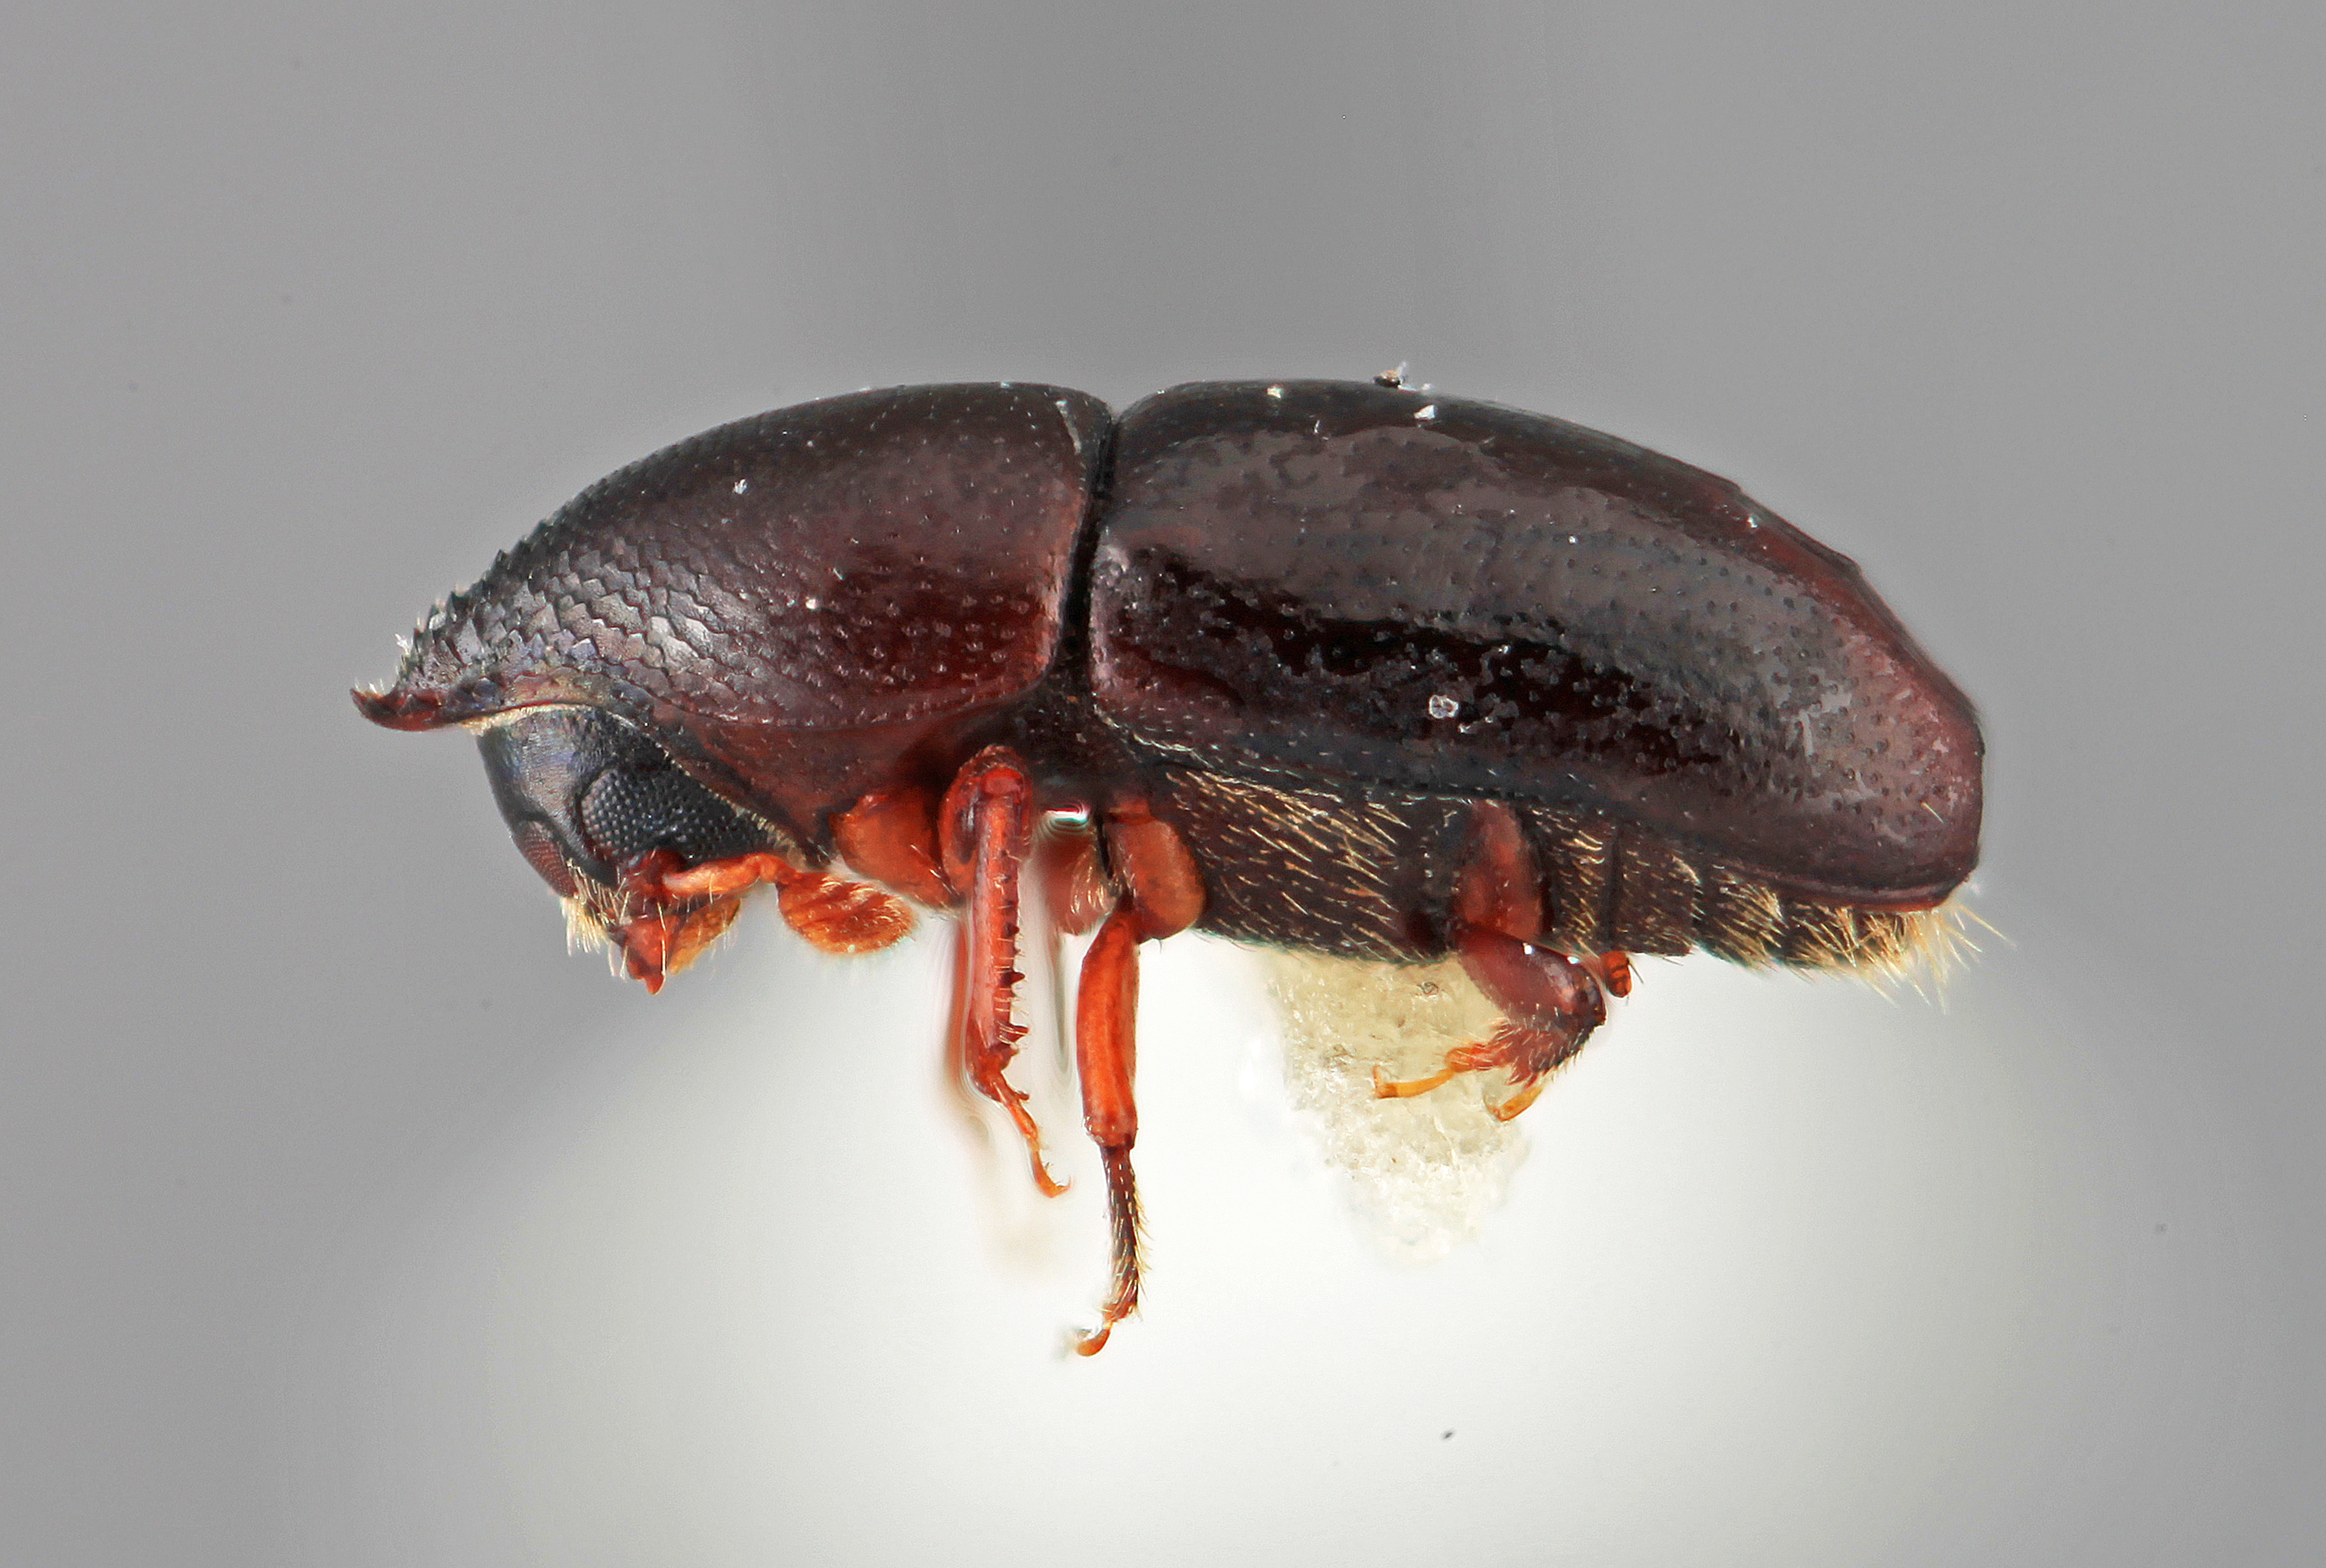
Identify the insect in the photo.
Tricolus intrusus
